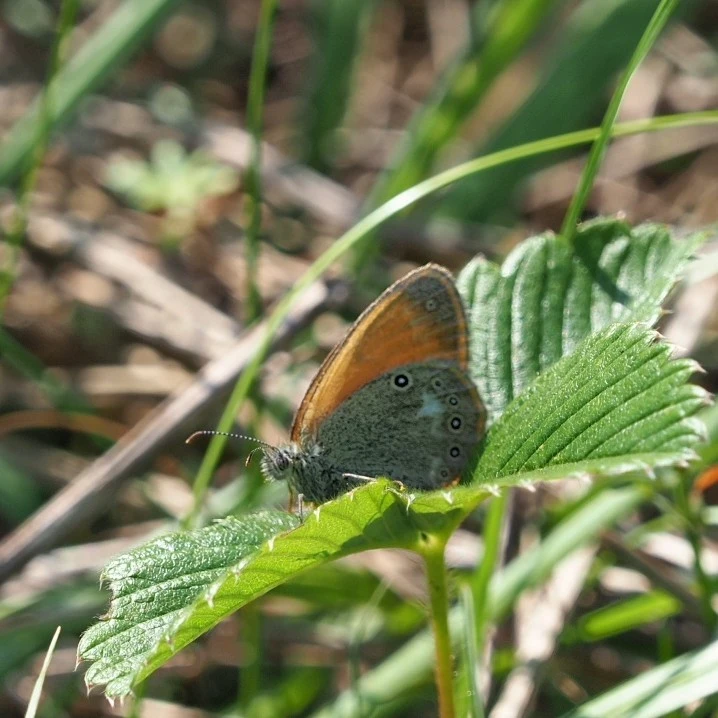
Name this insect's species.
Coenonympha glycerion (also Coenonympha iphis)
